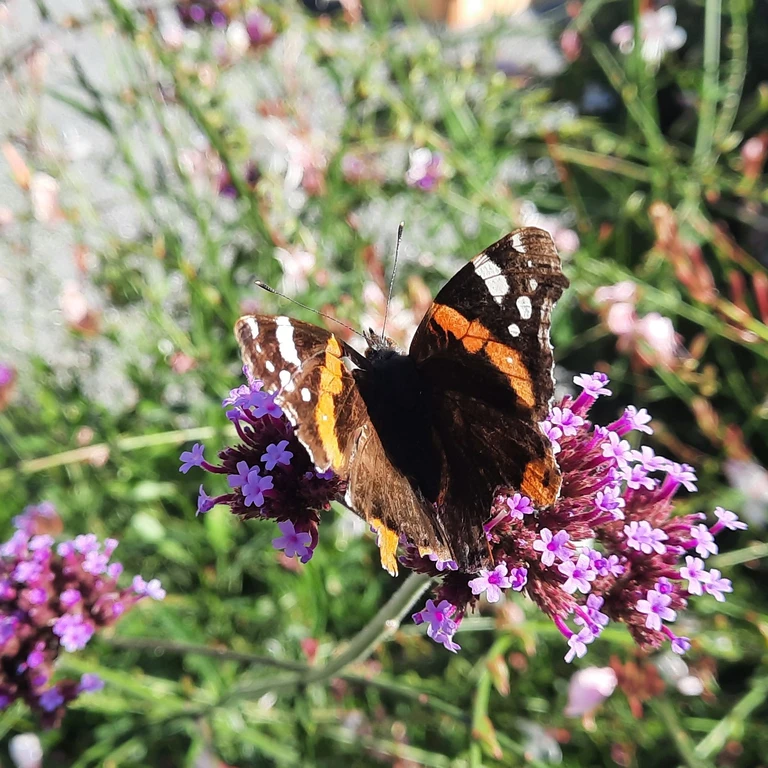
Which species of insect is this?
Vanessa atalanta
